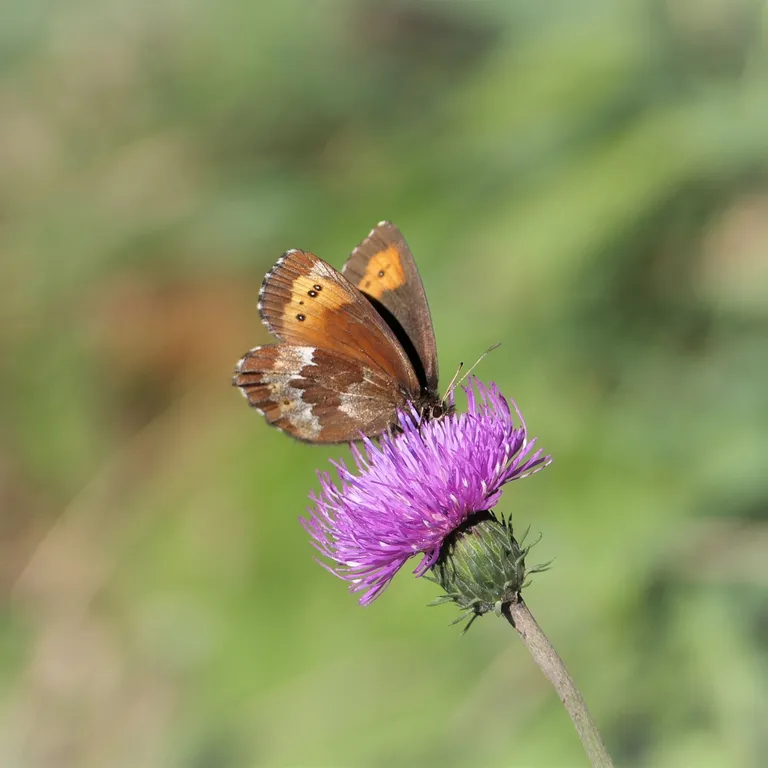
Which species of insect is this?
Erebia euryale
